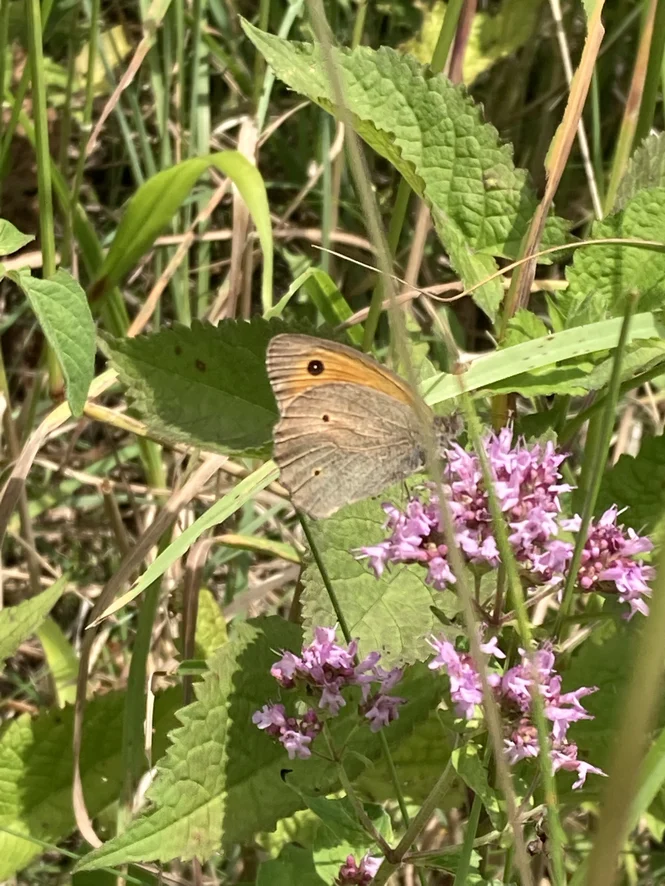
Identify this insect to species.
Maniola jurtina
